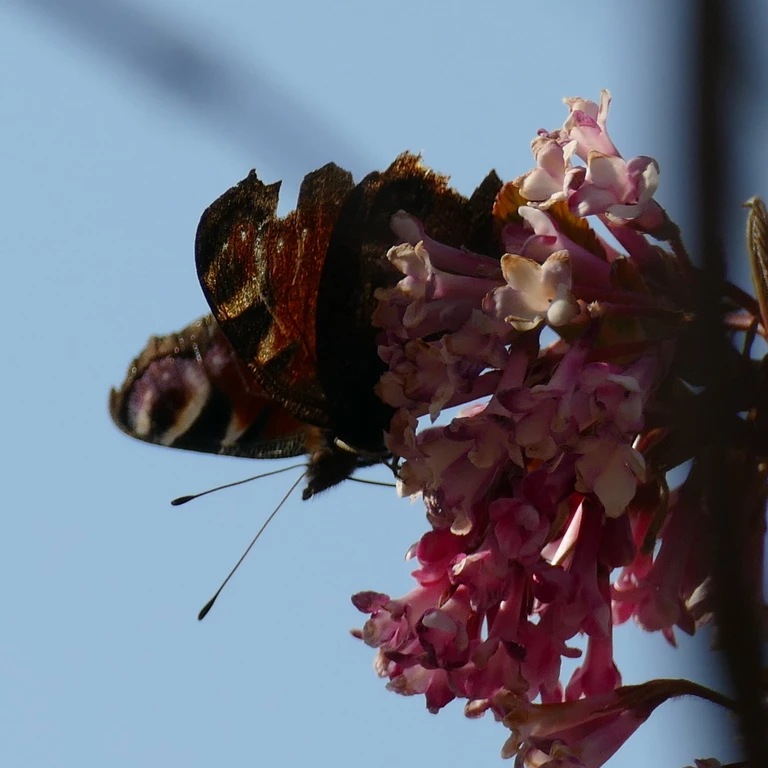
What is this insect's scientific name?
Aglais io
